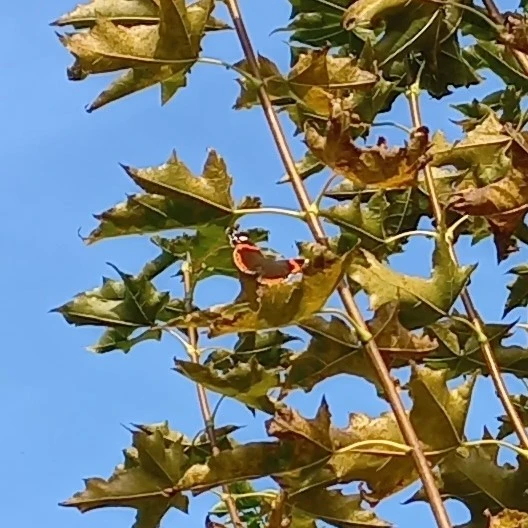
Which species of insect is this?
Vanessa atalanta
